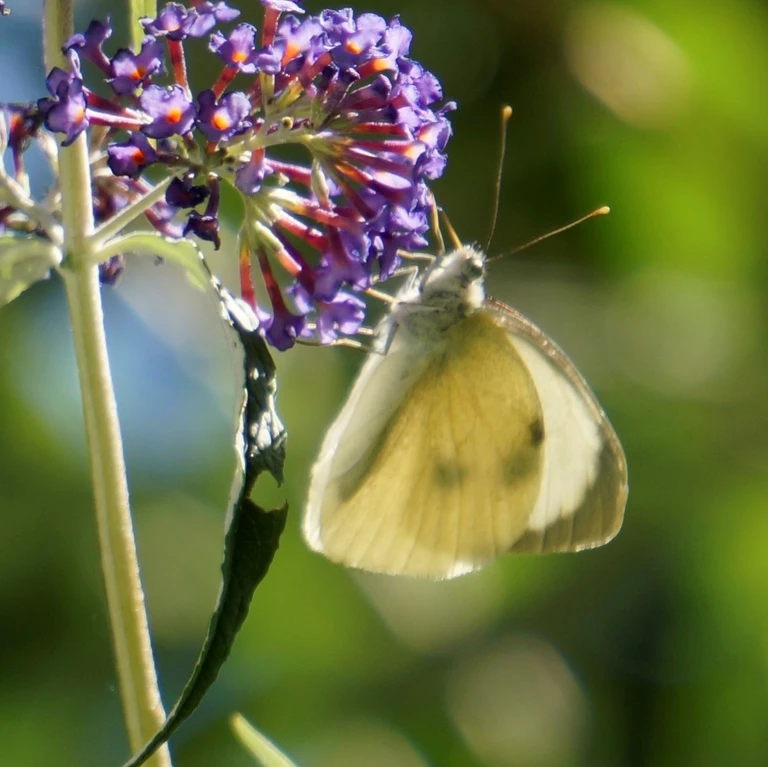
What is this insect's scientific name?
Pieris brassicae
